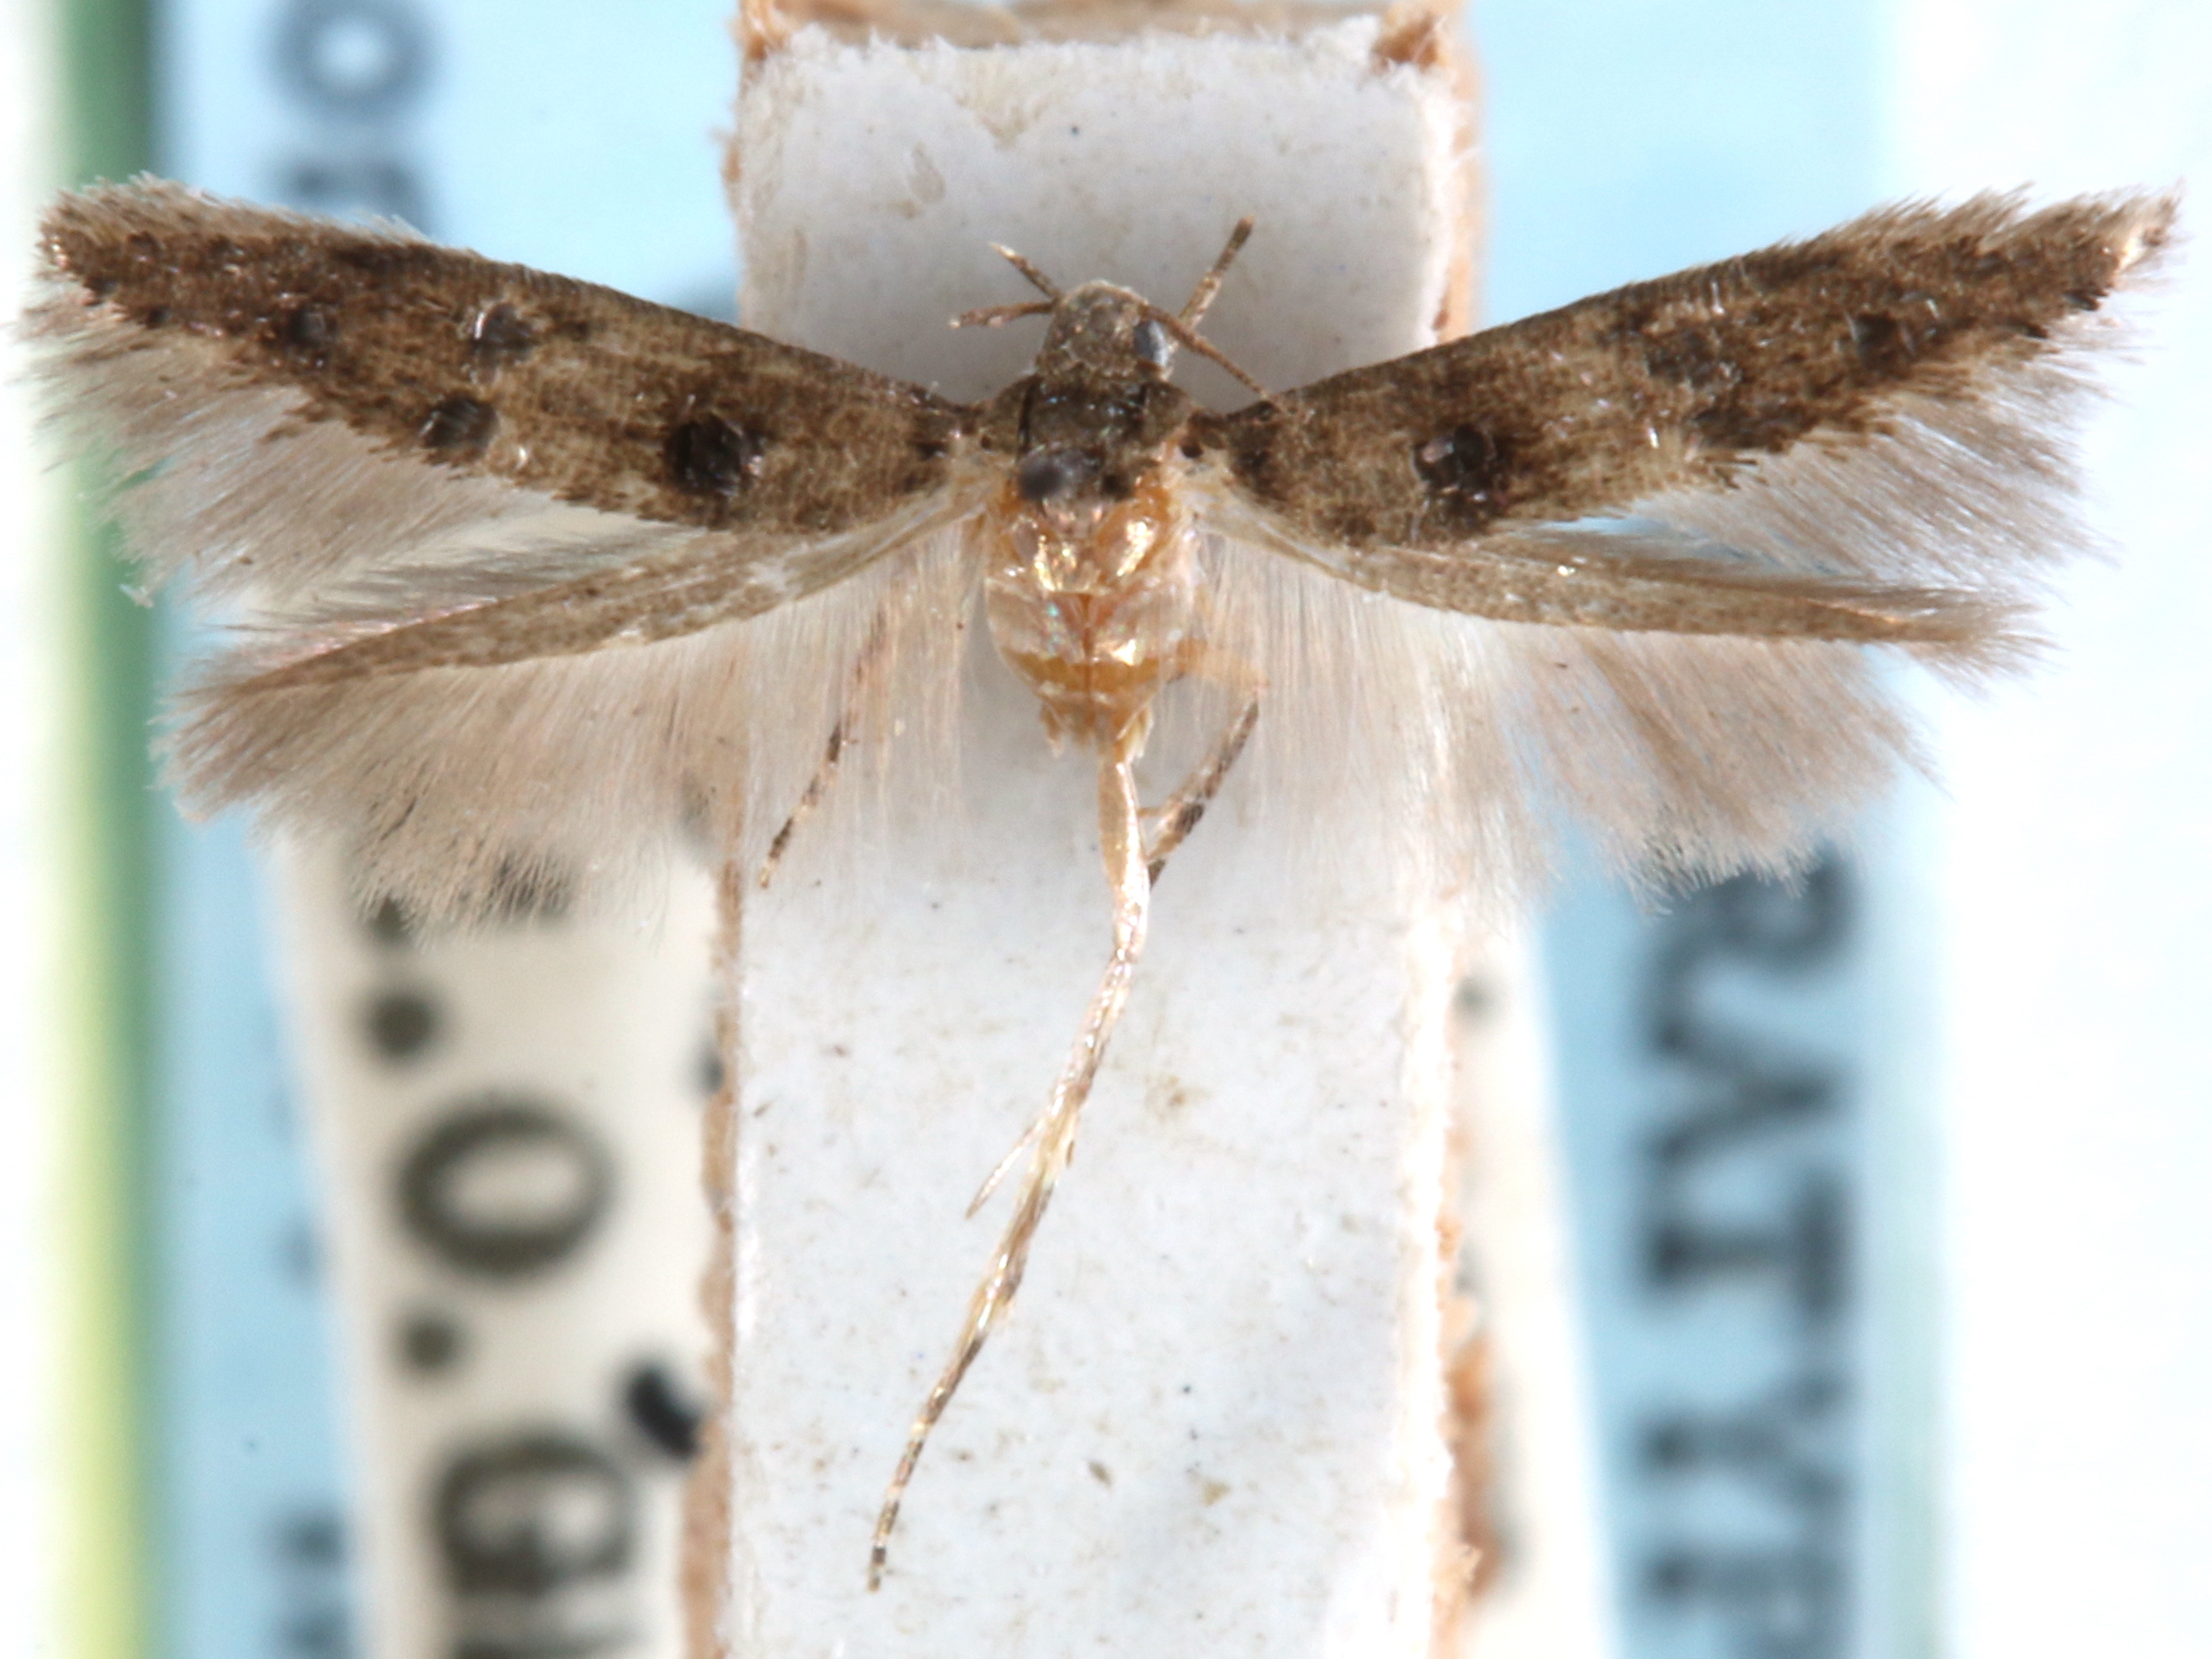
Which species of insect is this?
Sorhagenia baucidis
